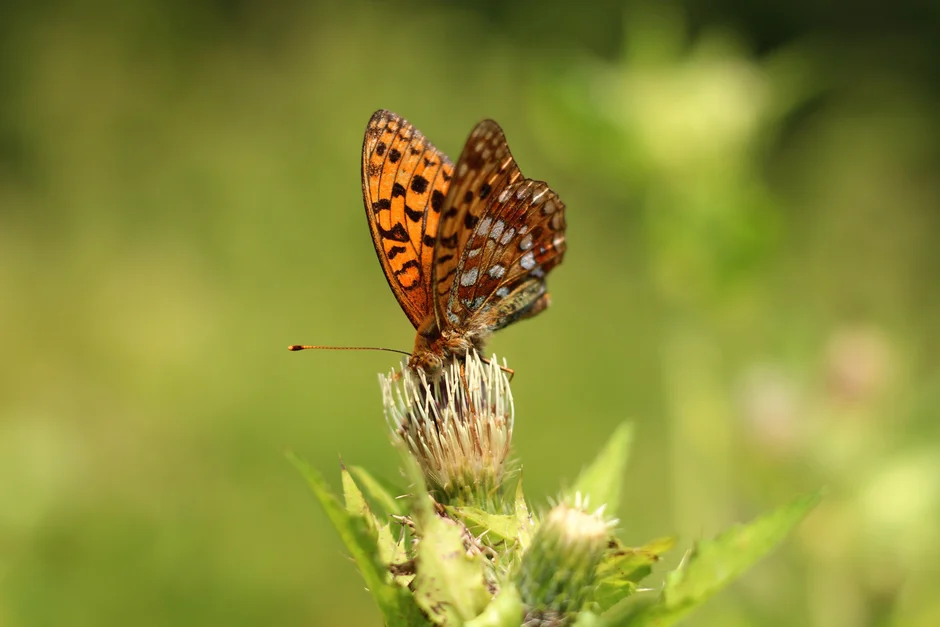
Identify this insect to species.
Fabriciana adippe
